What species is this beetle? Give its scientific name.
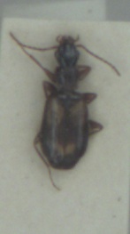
Calodromius spilotus
